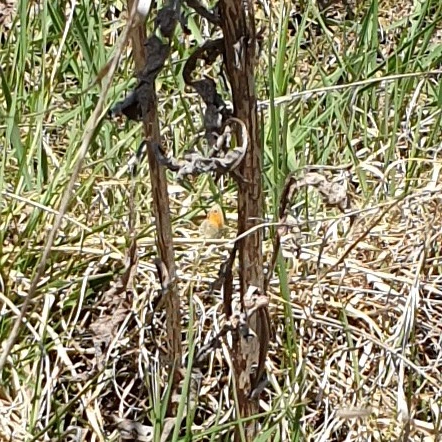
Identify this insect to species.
Coenonympha pamphilus
